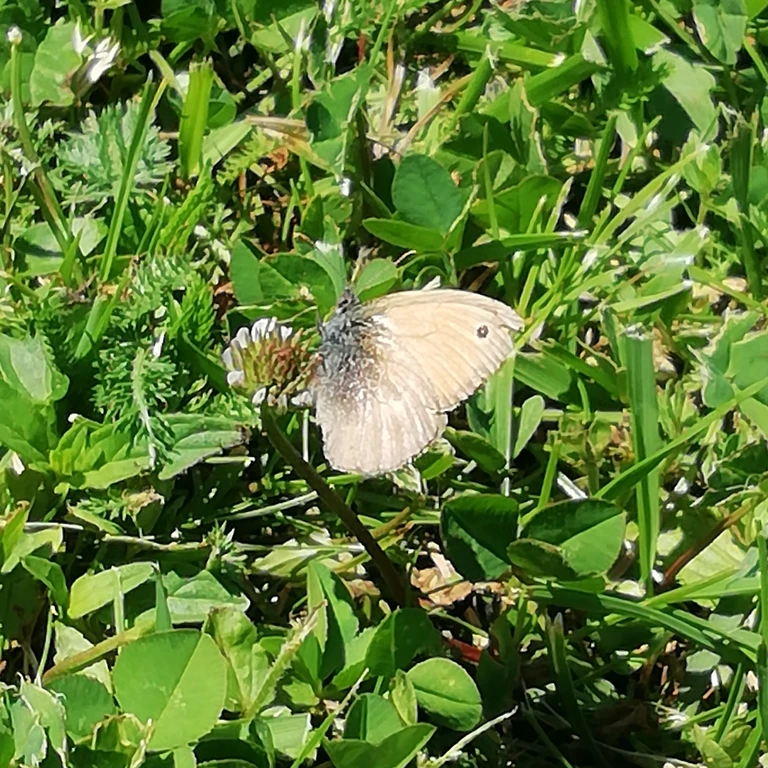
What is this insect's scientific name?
Coenonympha pamphilus
